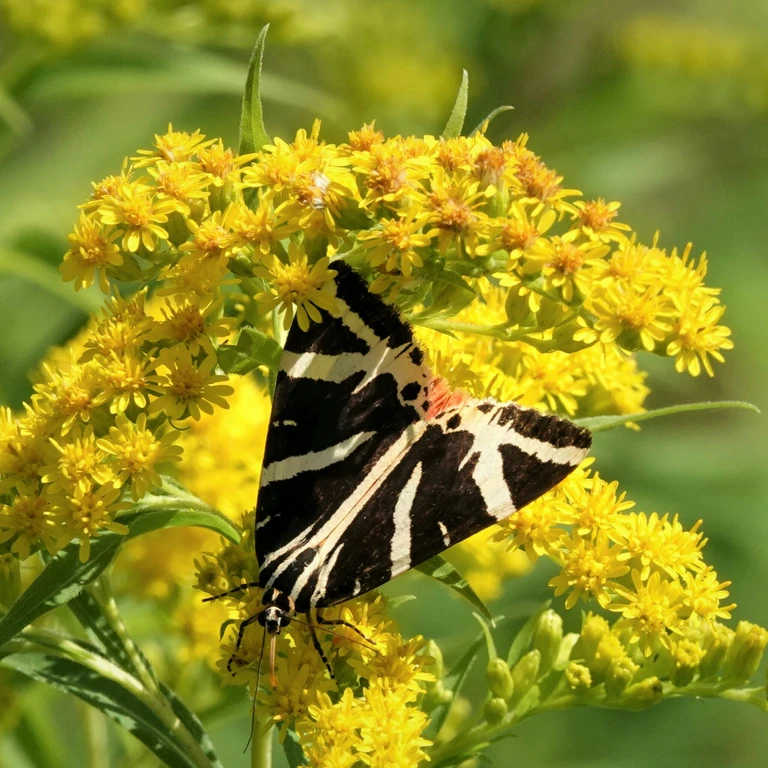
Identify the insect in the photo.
Euplagia quadripunctaria
